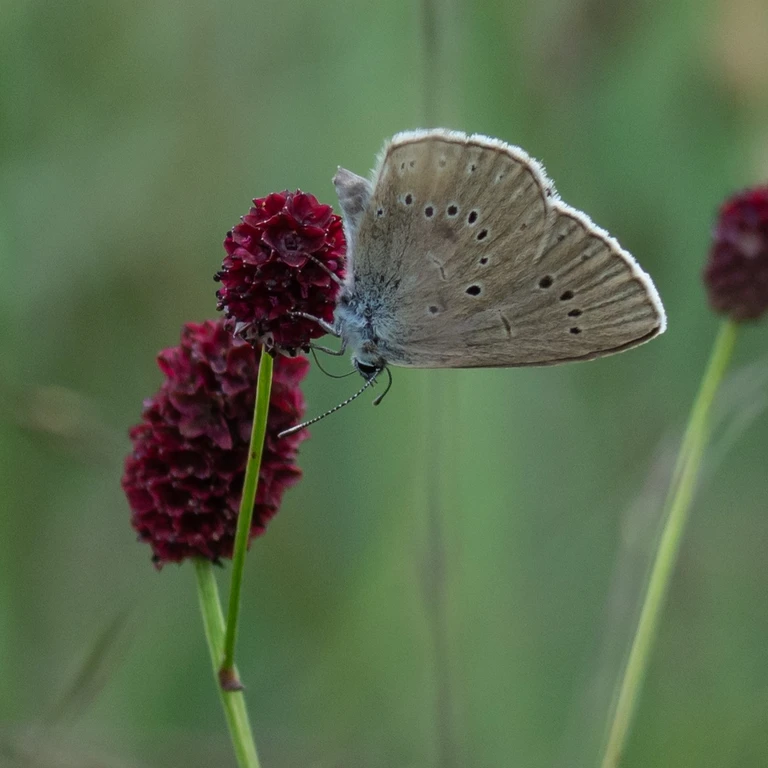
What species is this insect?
Phengaris teleius
